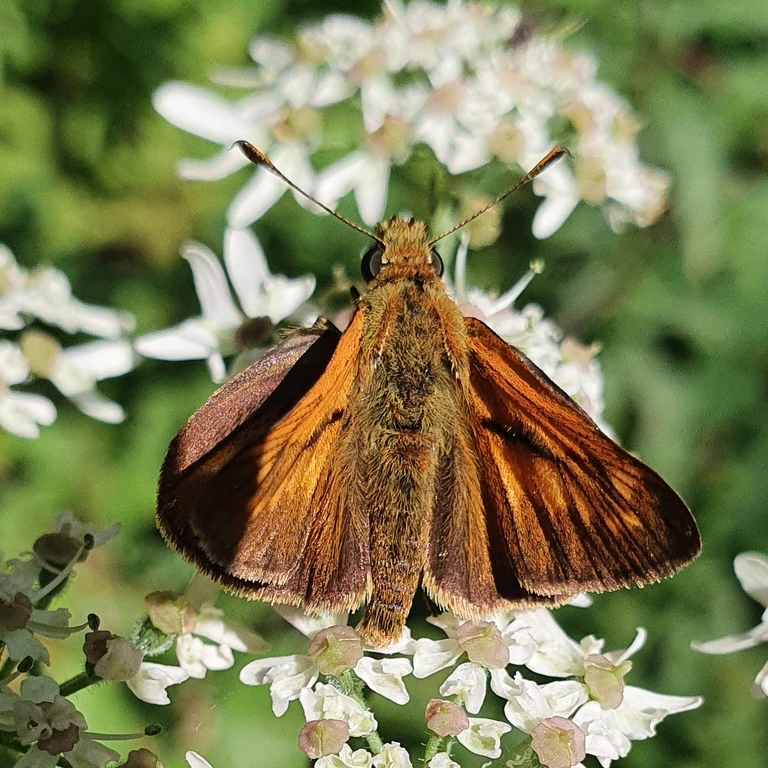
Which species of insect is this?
Ochlodes sylvanus (also Ochlodes venata)
